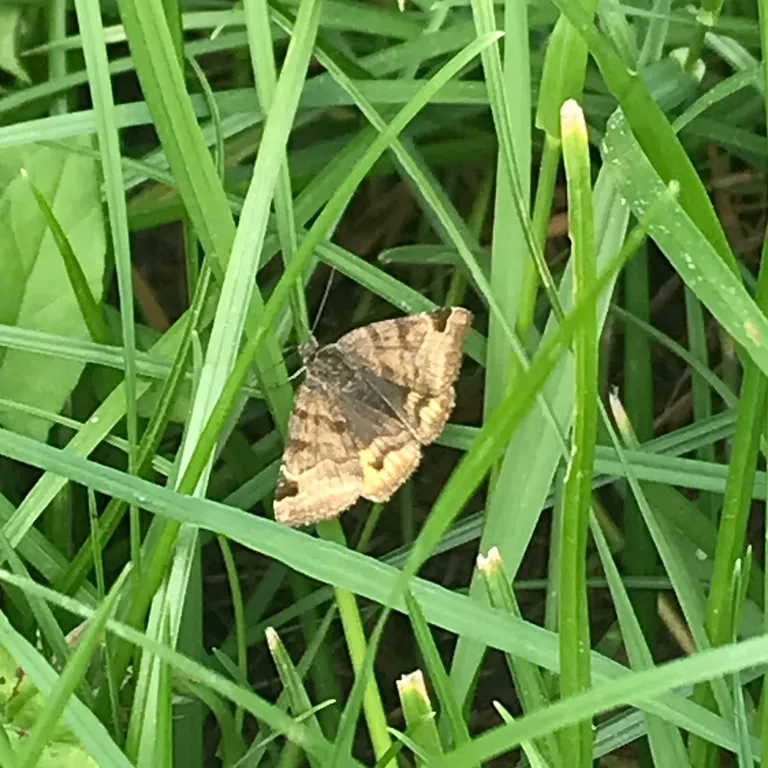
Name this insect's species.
Euclidia glyphica
